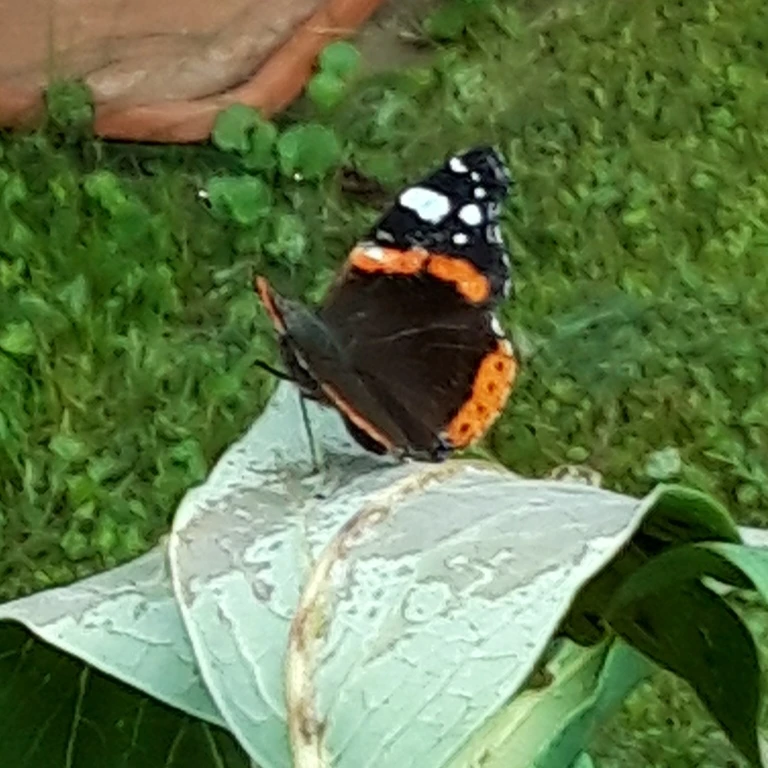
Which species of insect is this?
Vanessa atalanta
